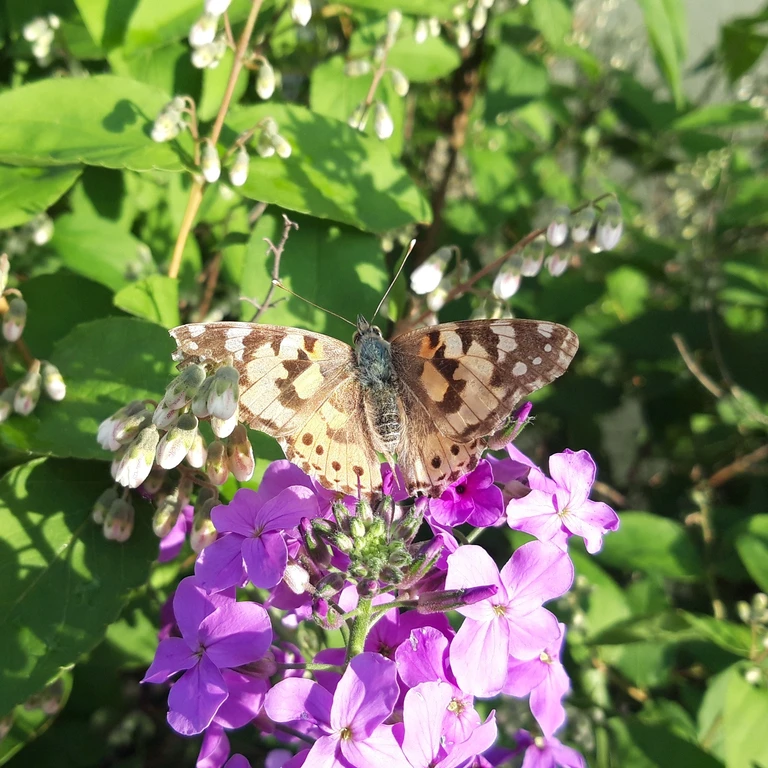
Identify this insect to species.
Vanessa cardui
